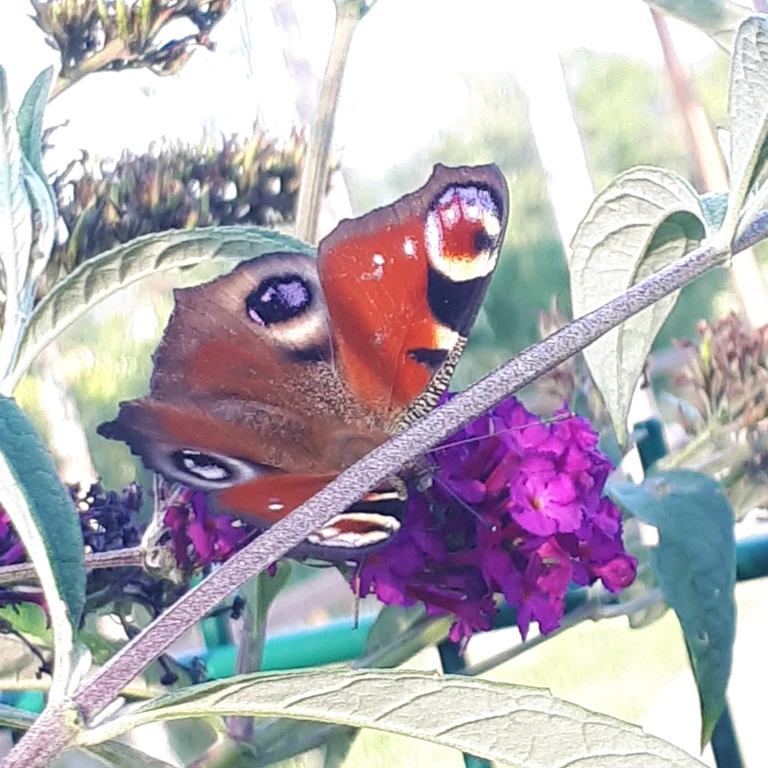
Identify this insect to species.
Aglais io
